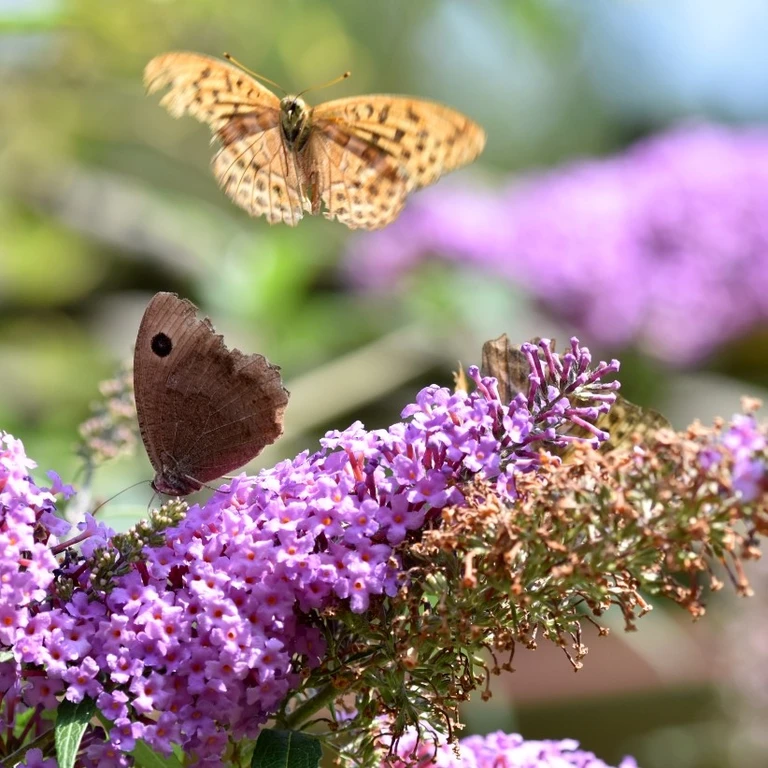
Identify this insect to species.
Minois dryas
